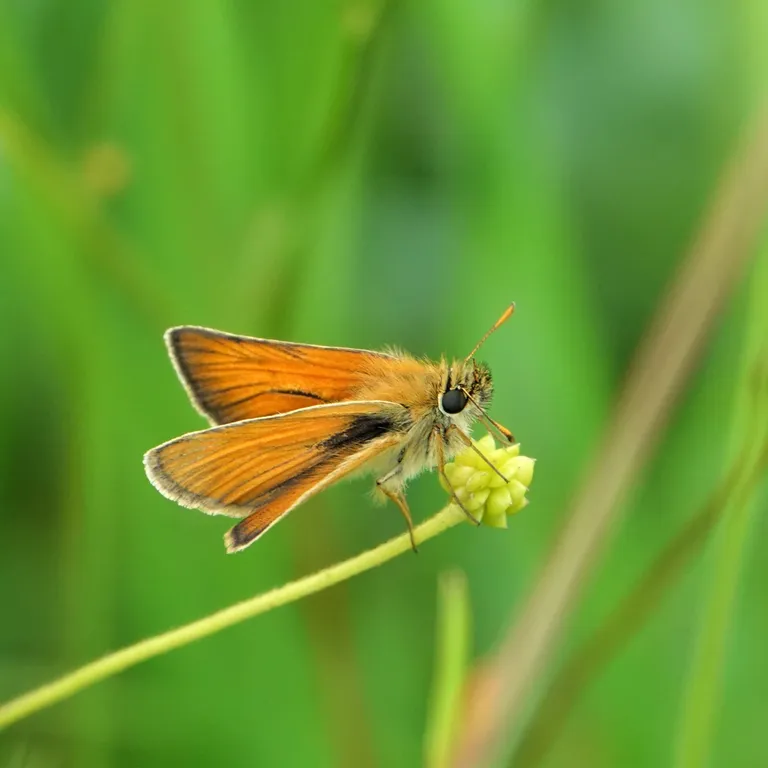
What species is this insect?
Thymelicus sylvestris
